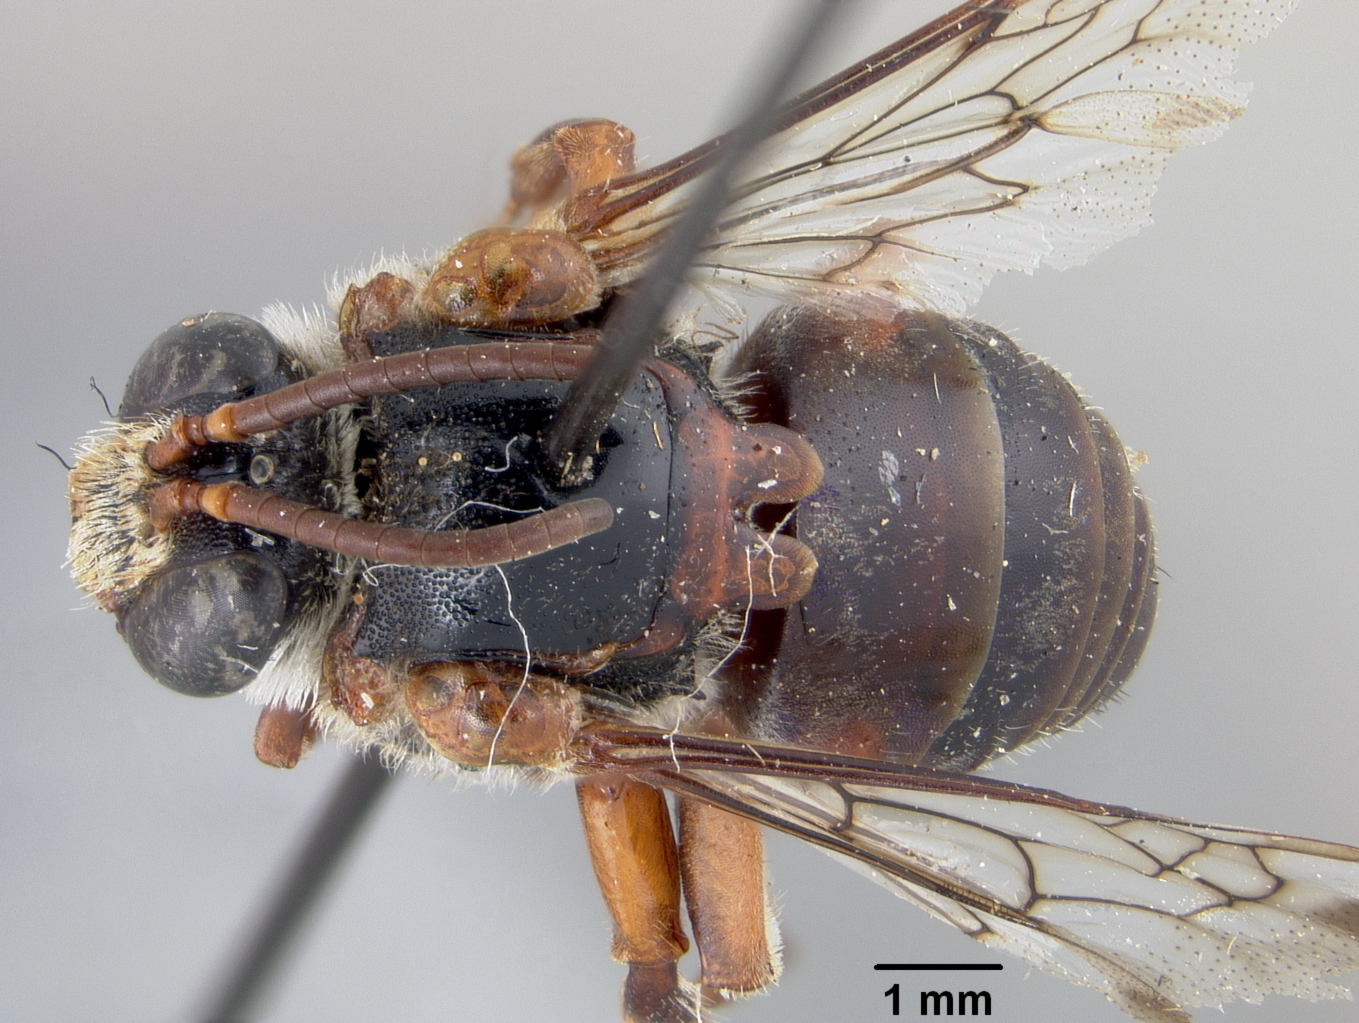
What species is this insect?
Exaerete melanura
